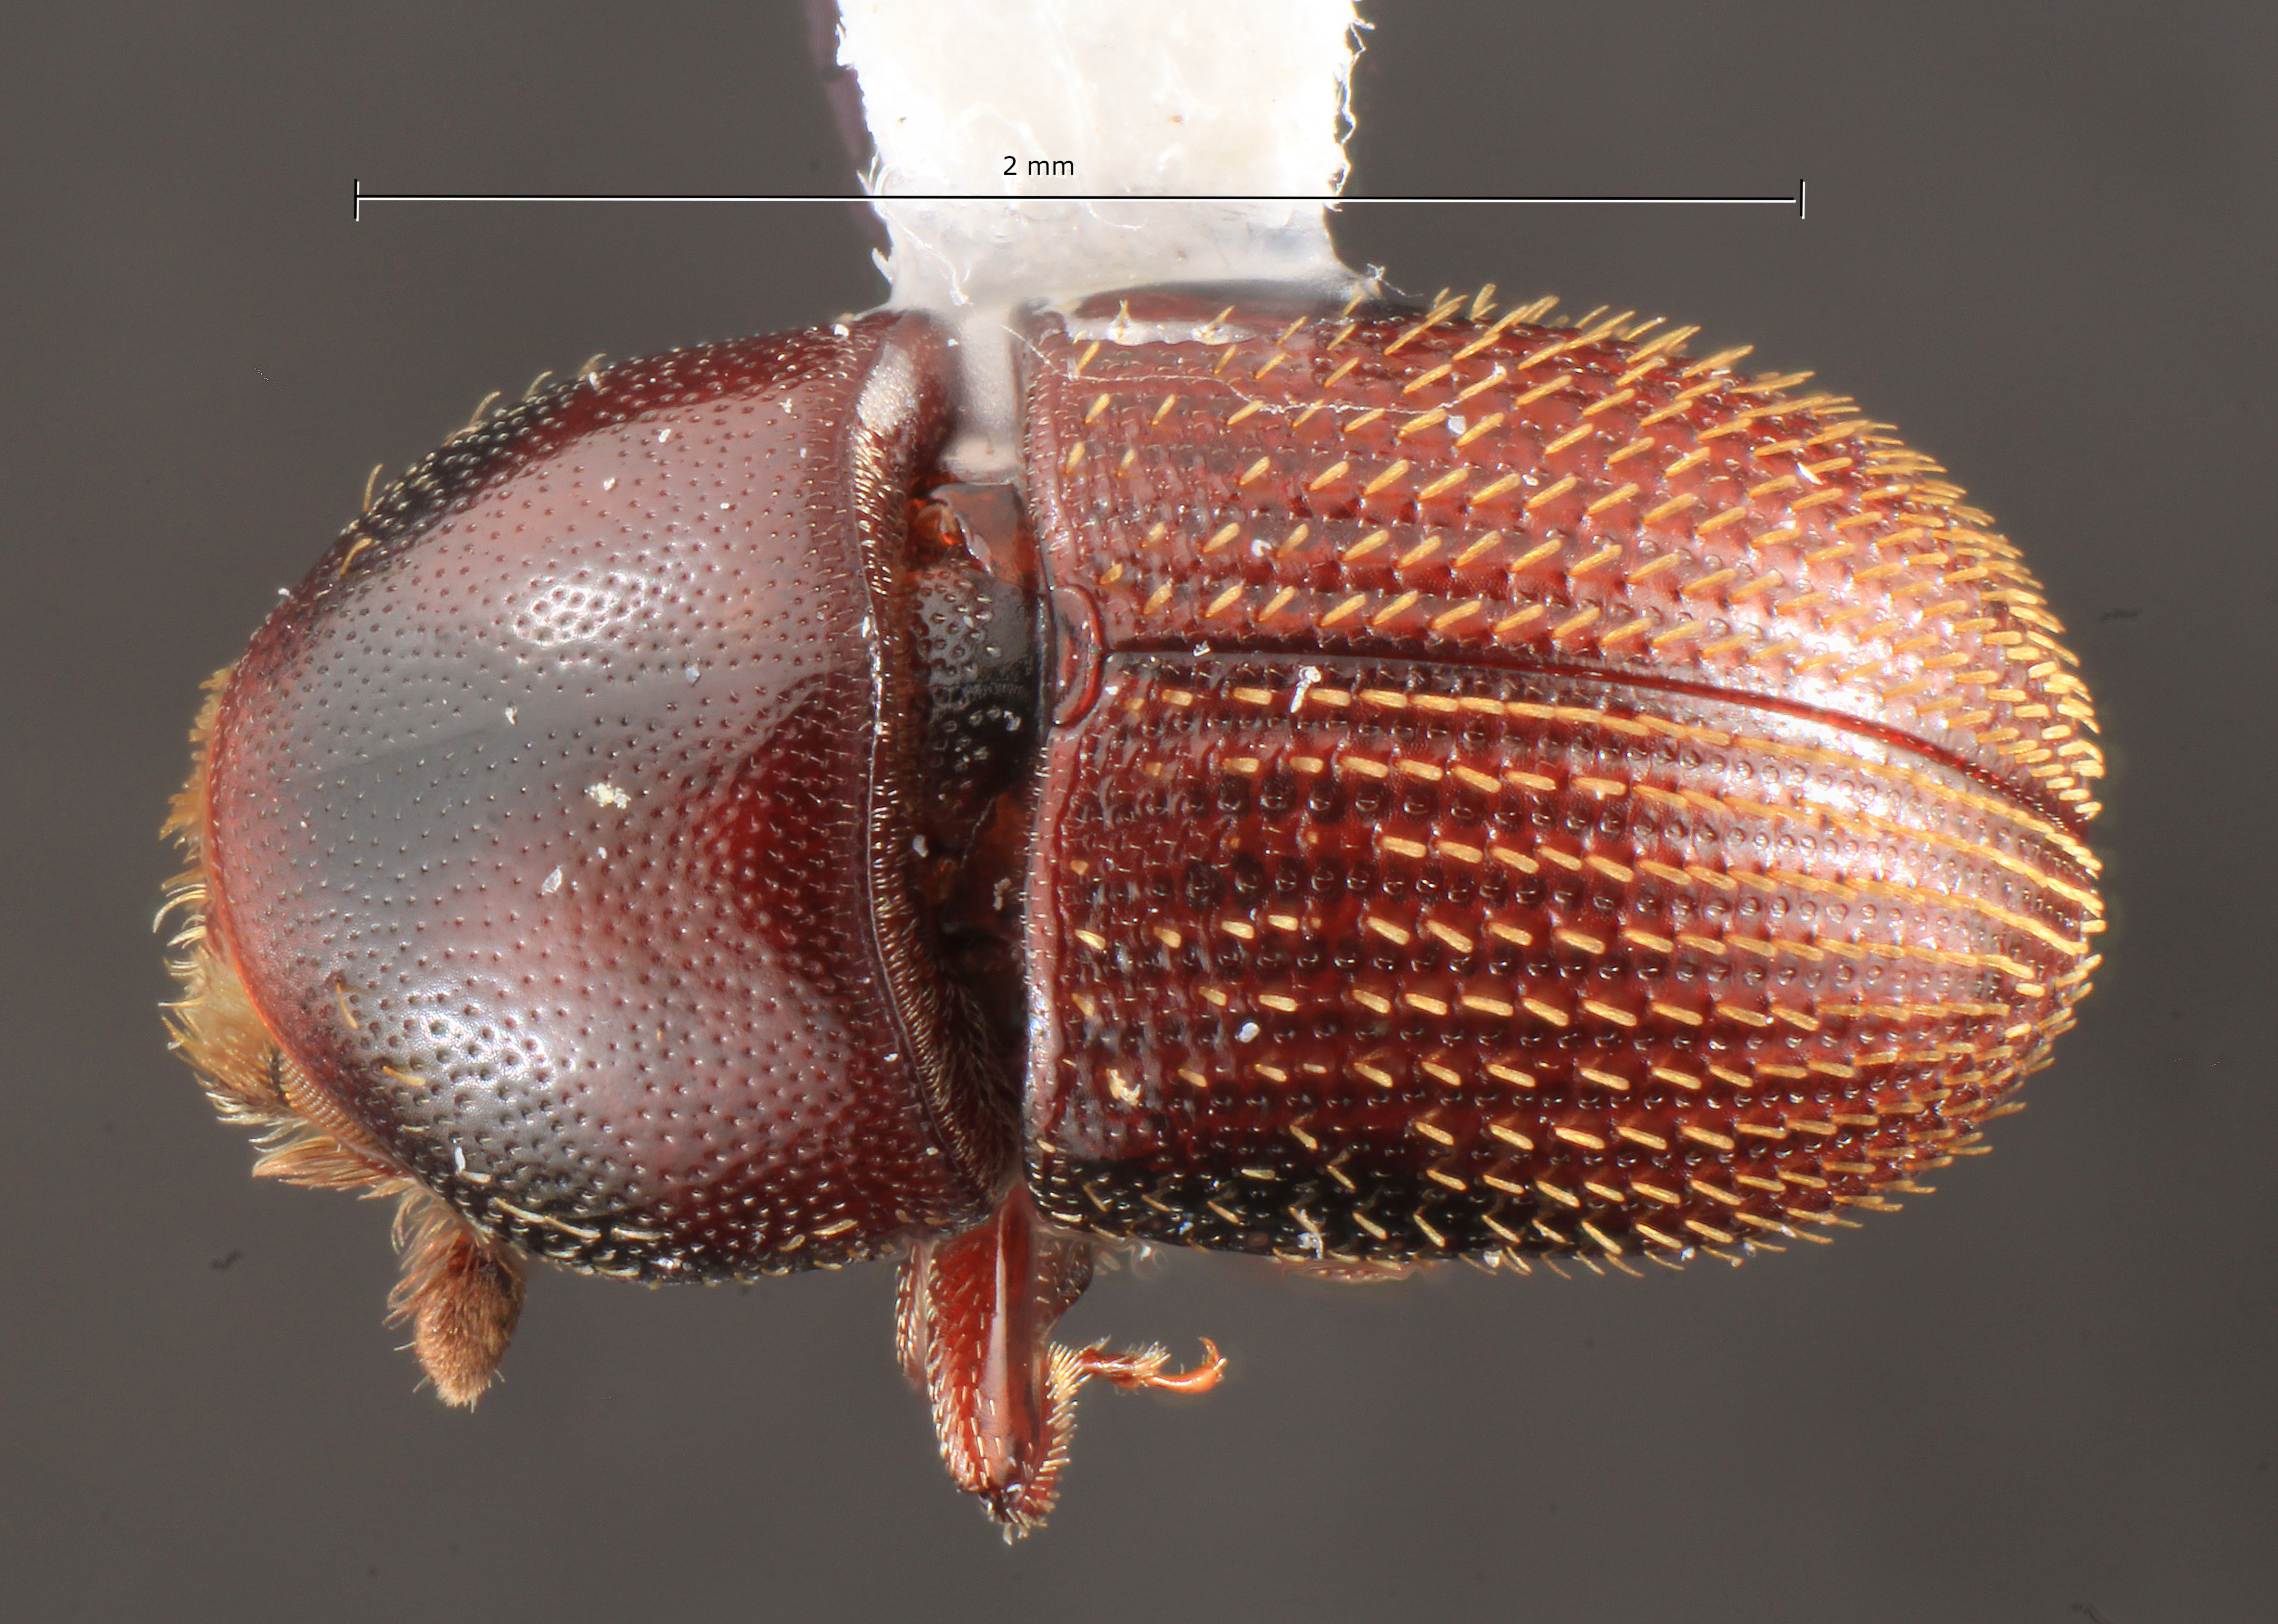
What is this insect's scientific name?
Camptocerus pilifrons
